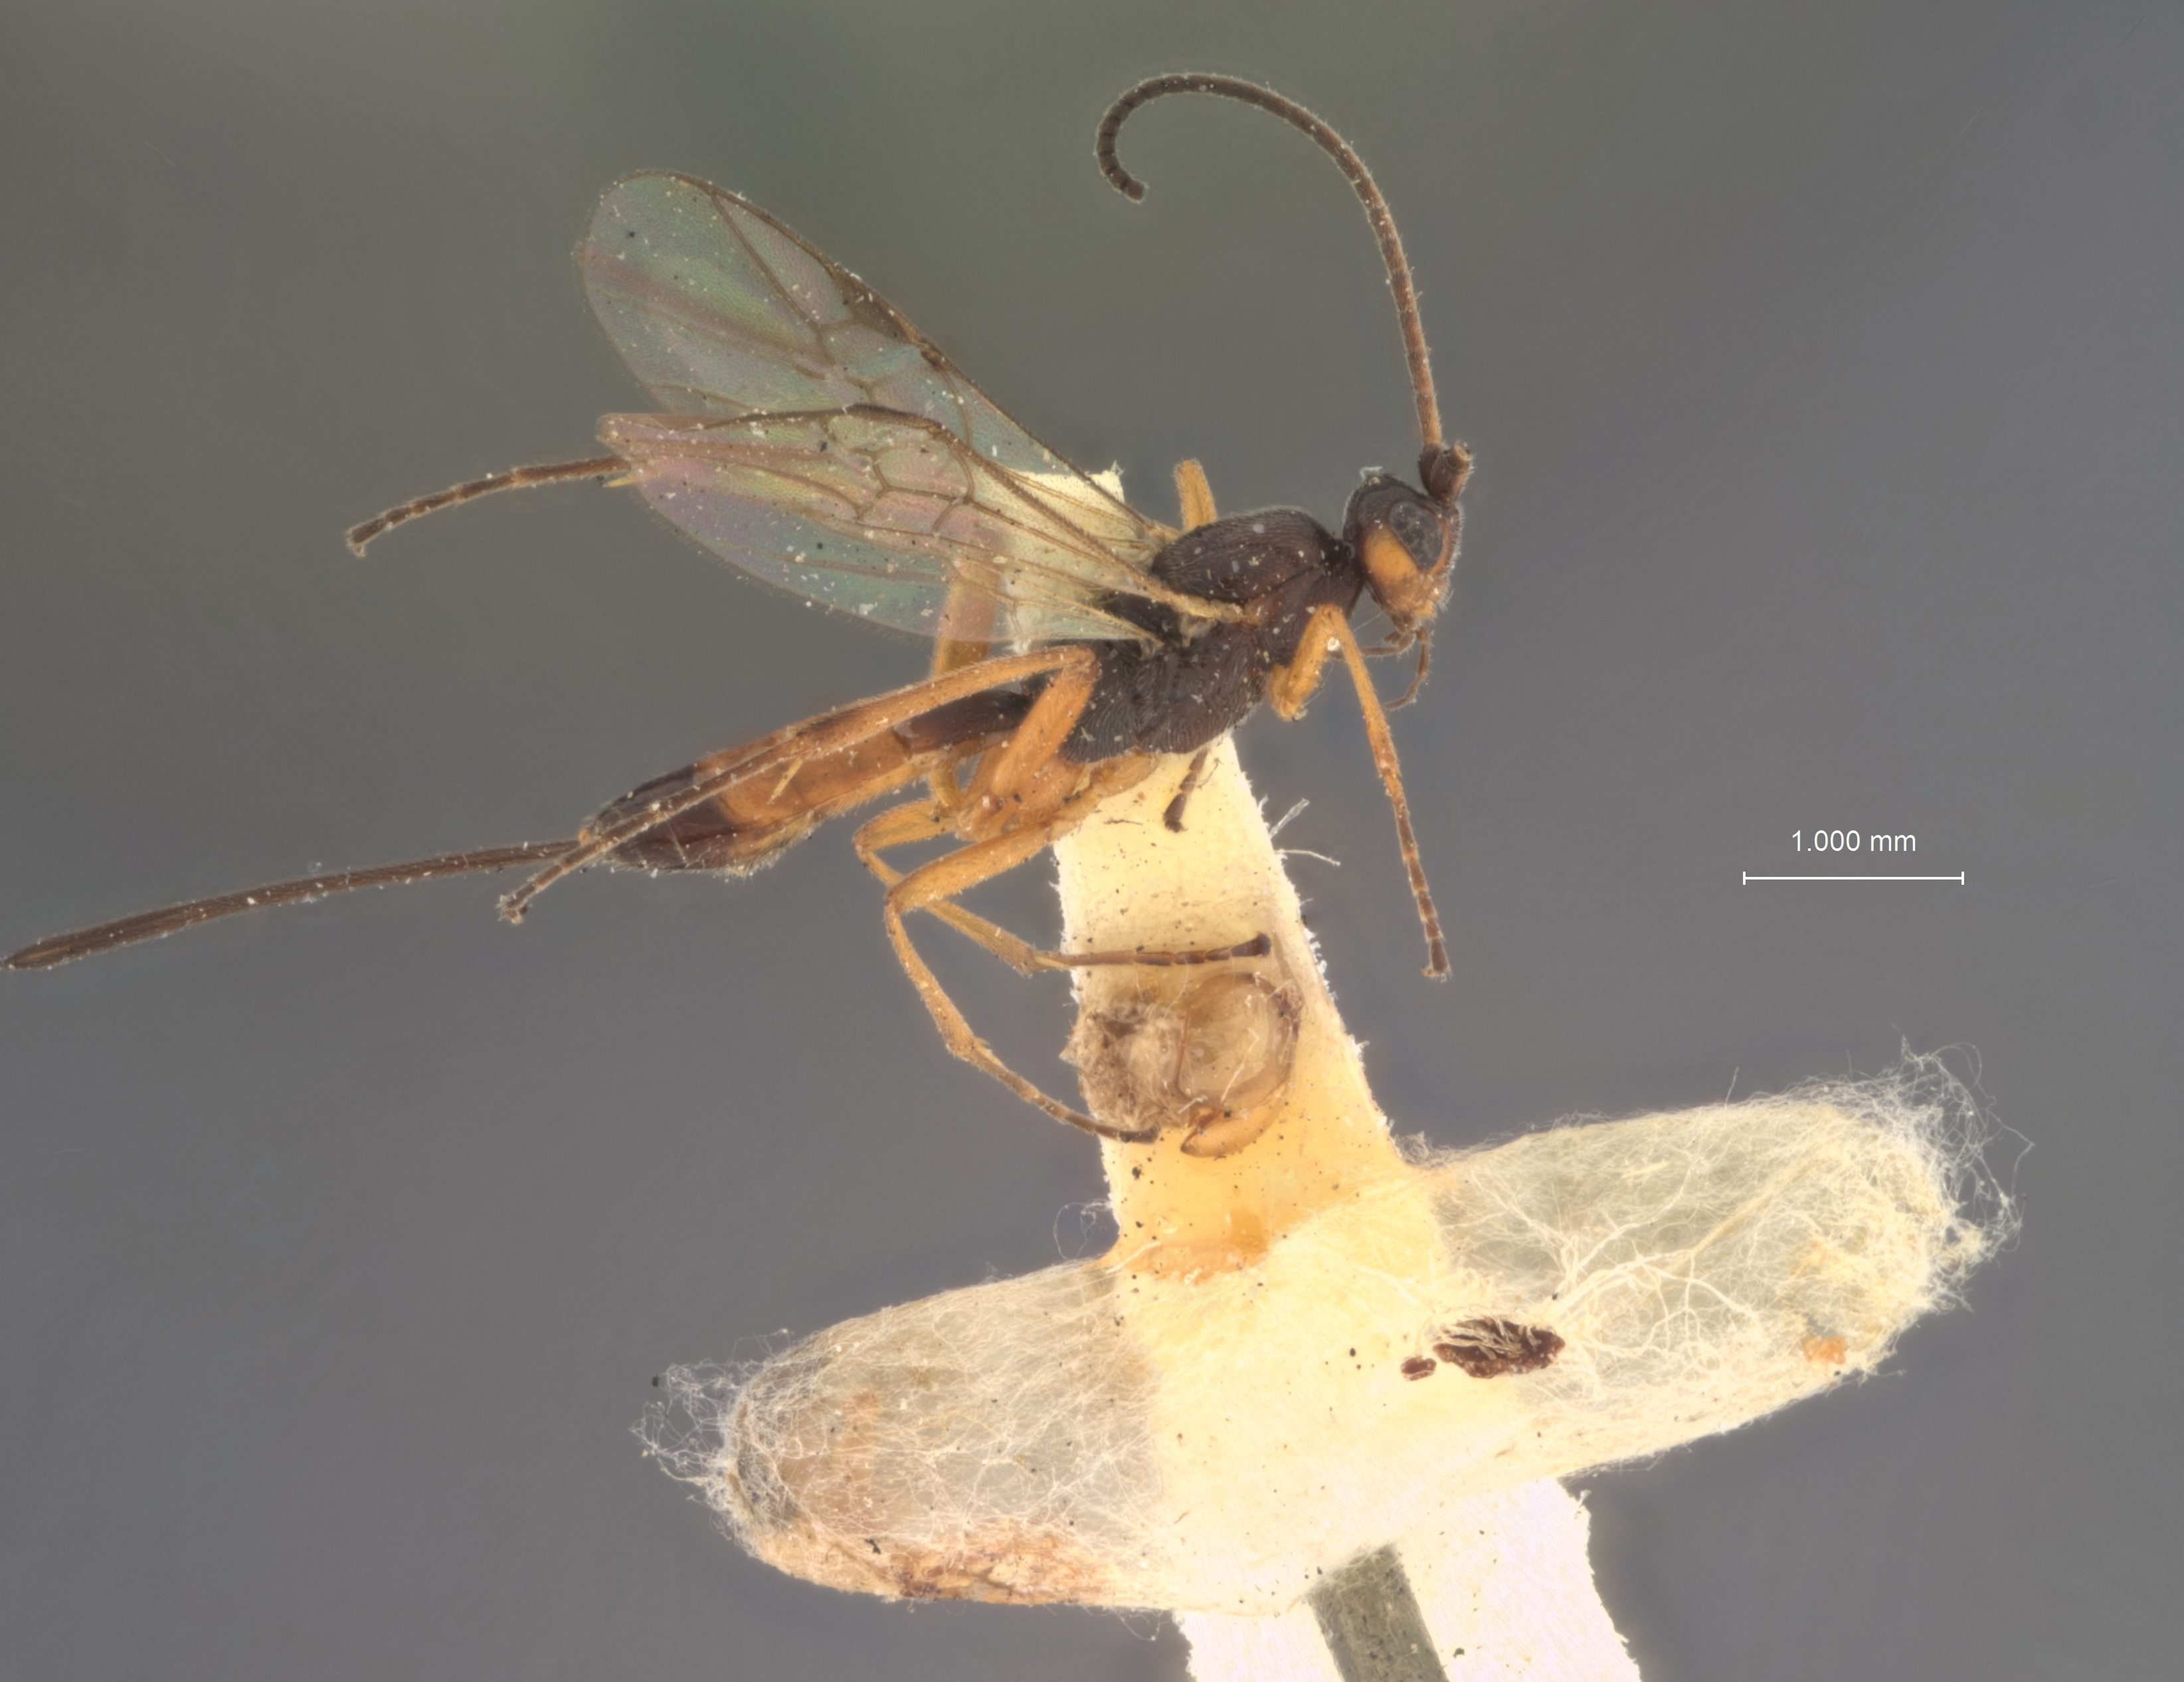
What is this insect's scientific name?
Orgilus zonalis
